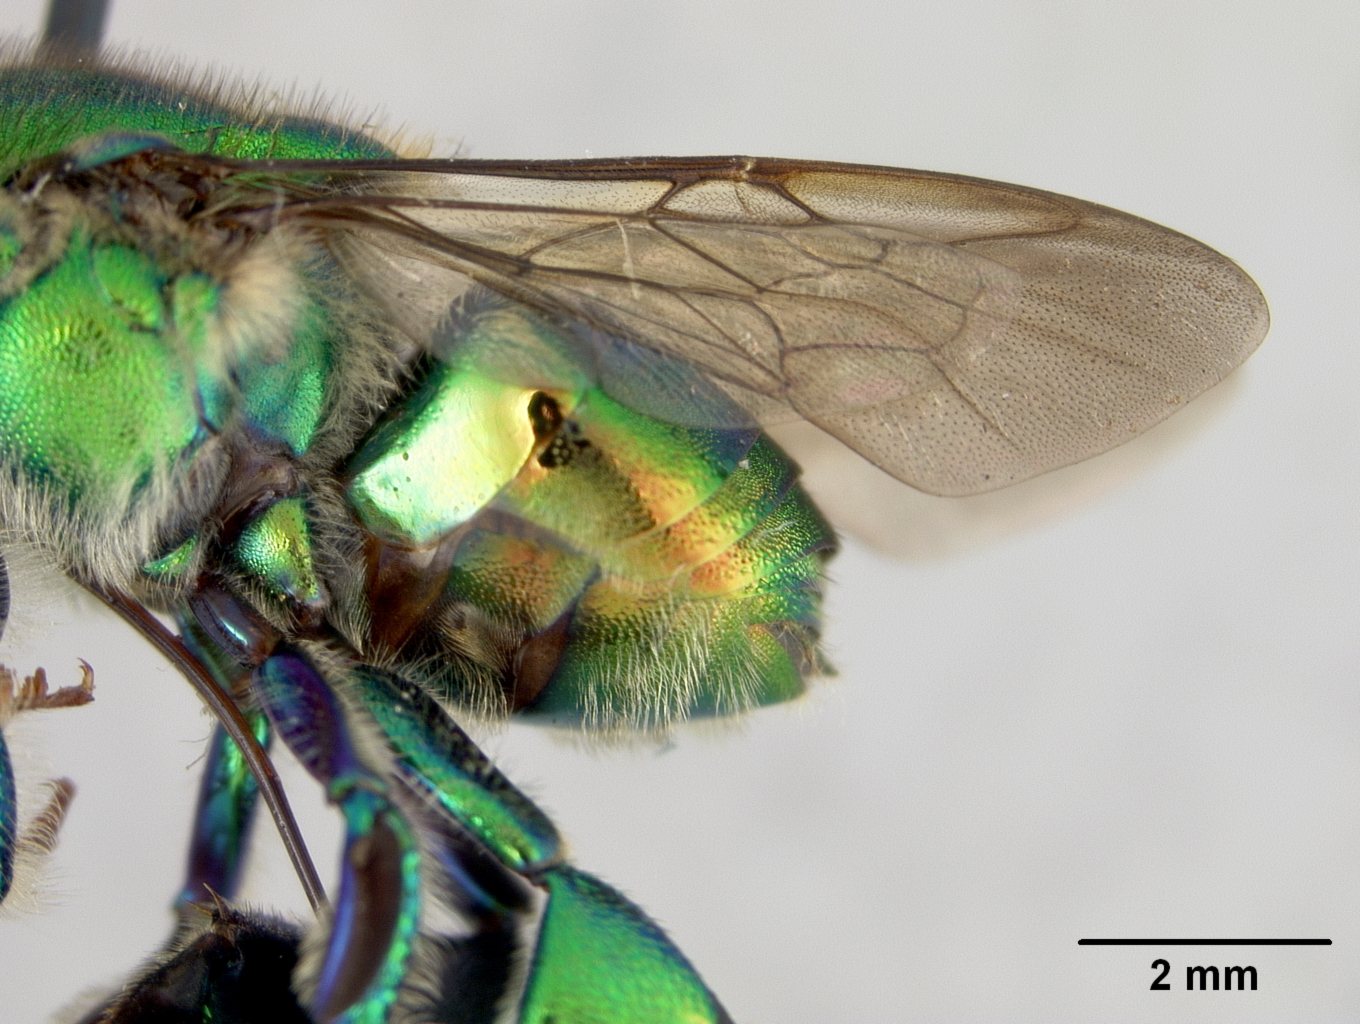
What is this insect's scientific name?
Euglossa laevicincta
